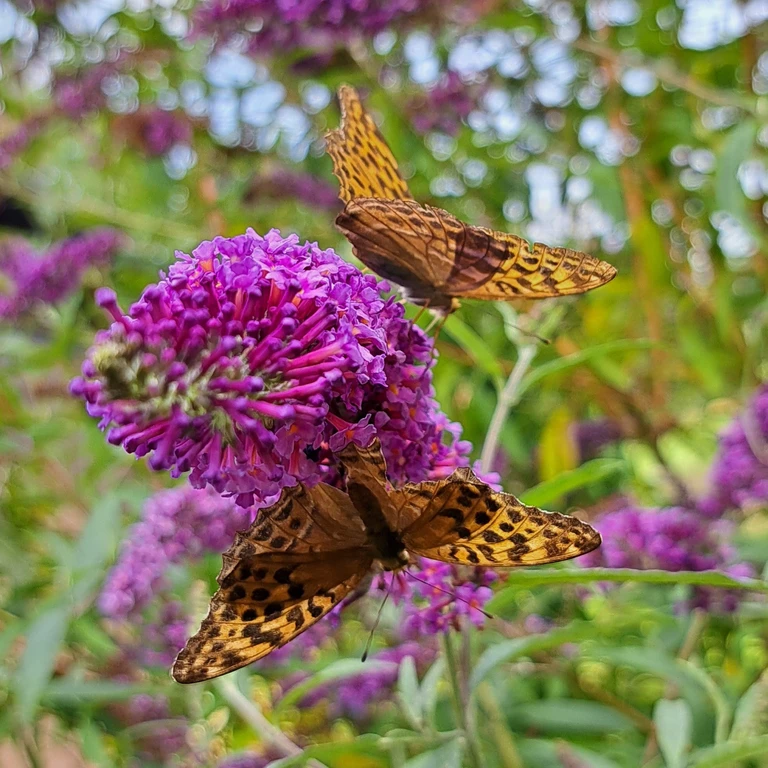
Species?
Argynnis paphia
